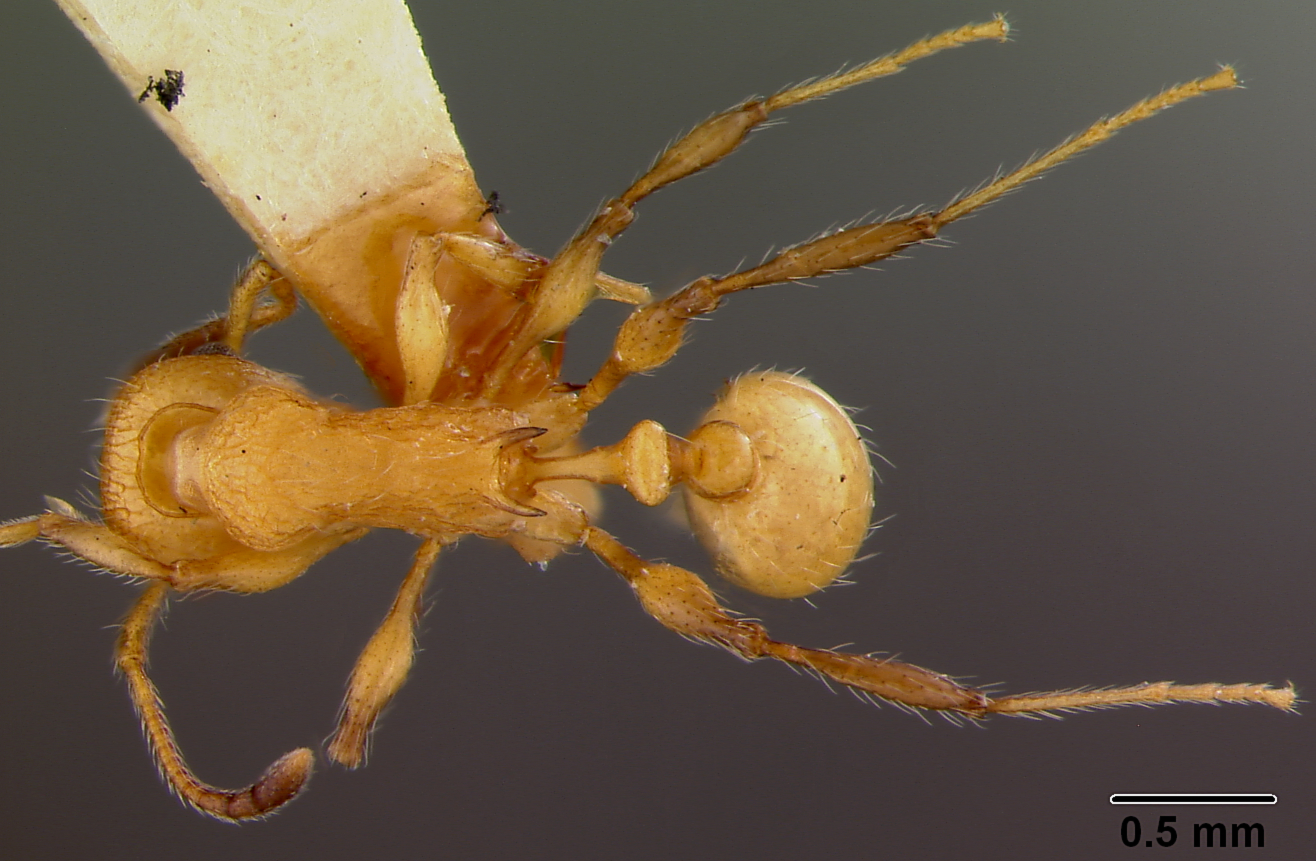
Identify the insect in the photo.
Macromischa azteca
